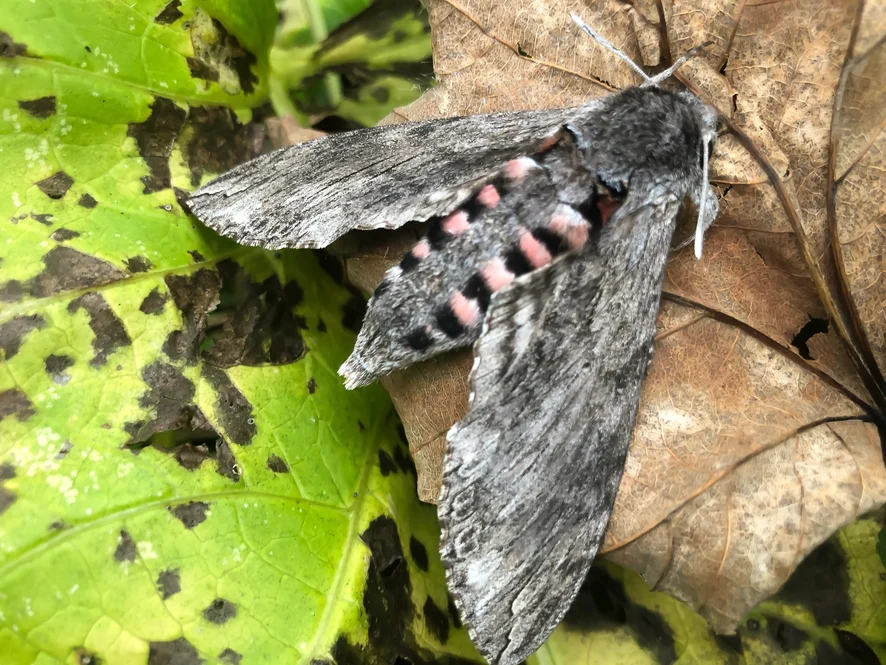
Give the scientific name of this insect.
Agrius convolvuli
